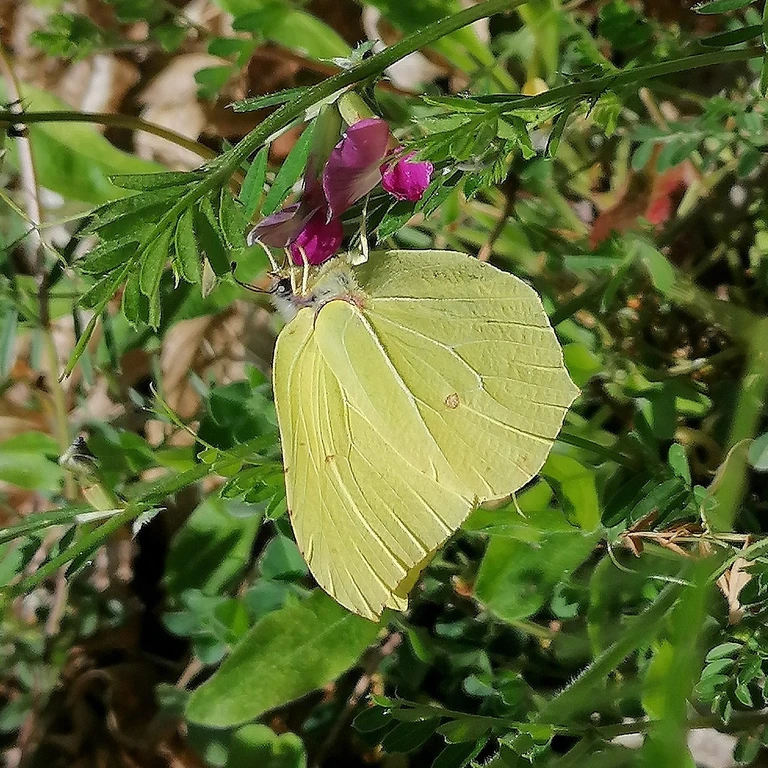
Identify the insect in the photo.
Gonepteryx rhamni
